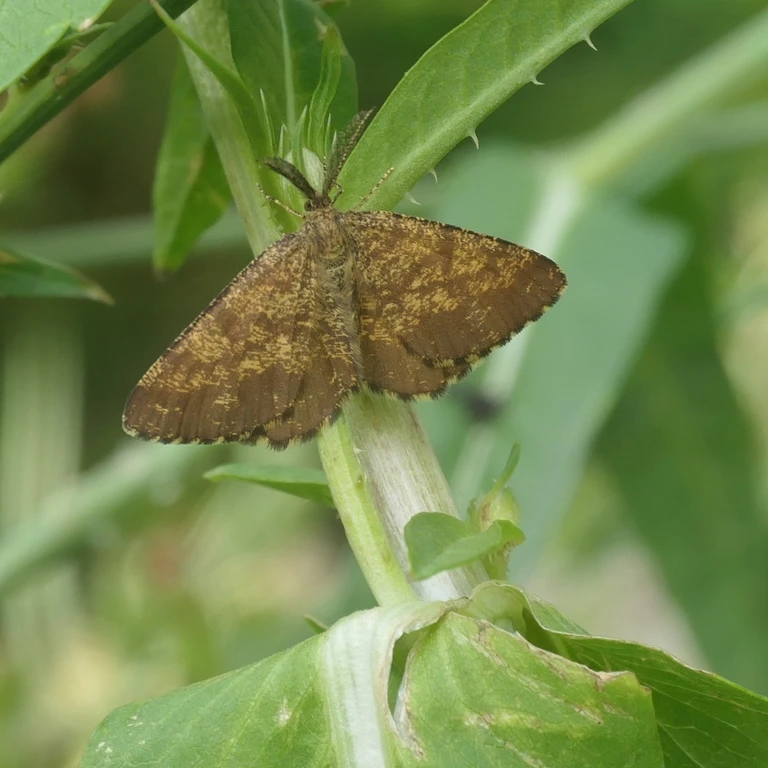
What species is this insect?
Ematurga atomaria
